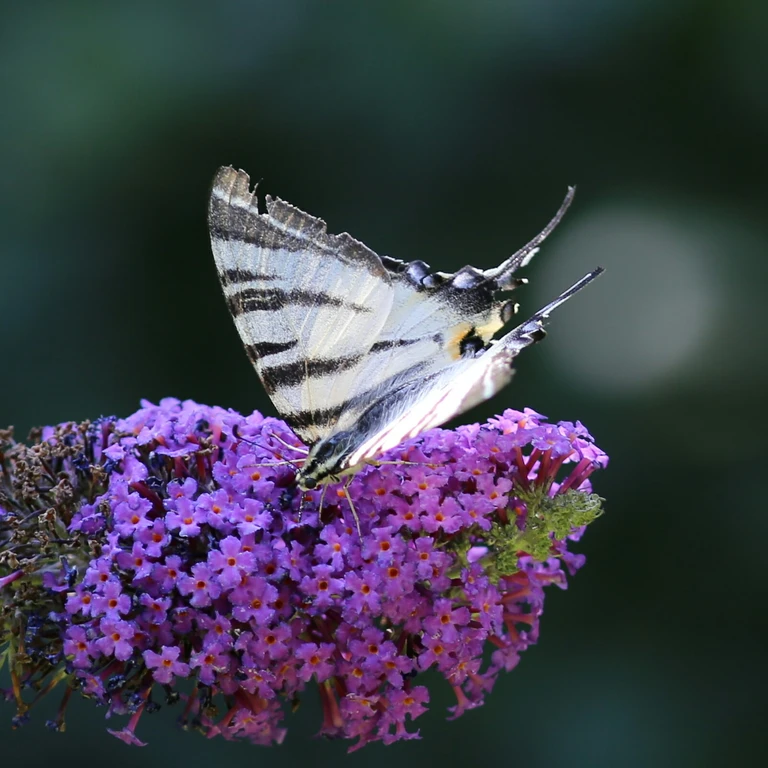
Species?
Iphiclides podalirius
